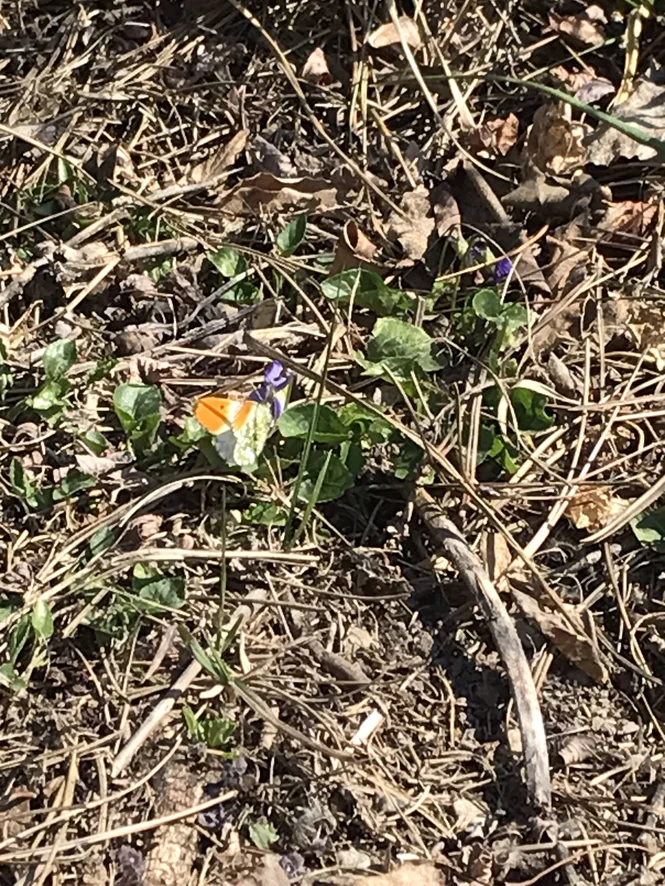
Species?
Anthocharis cardamines
